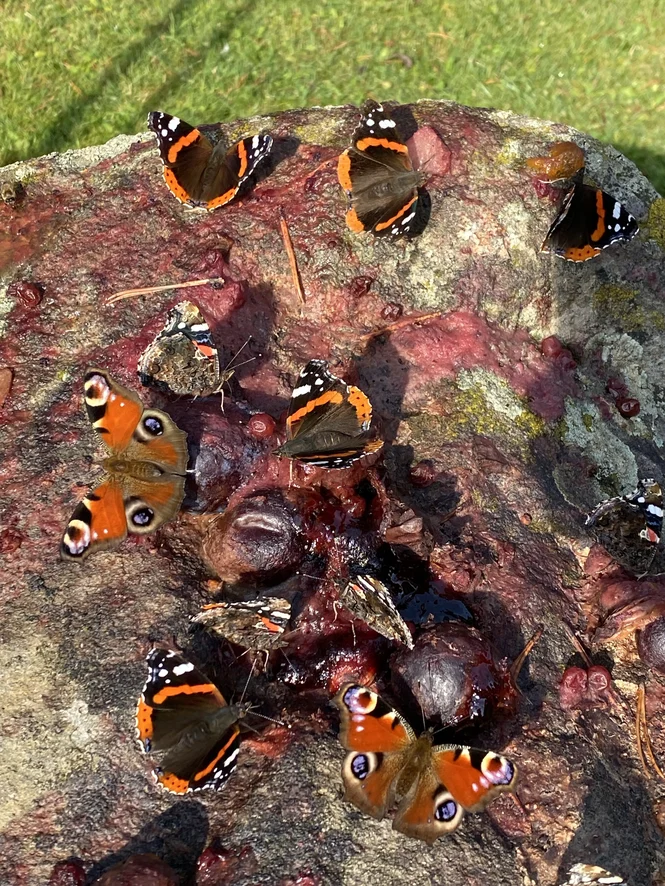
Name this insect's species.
Aglais io
